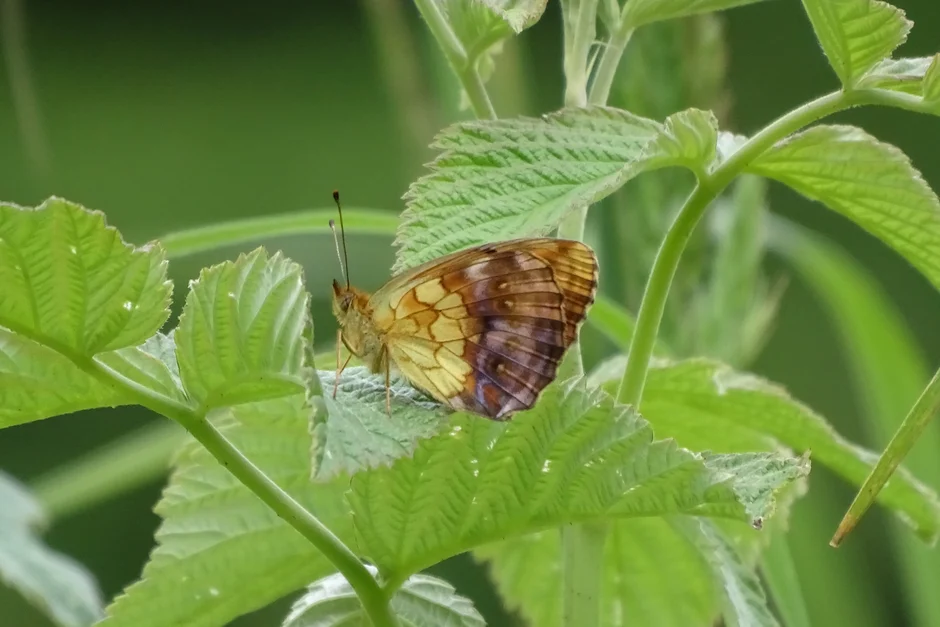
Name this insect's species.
Brenthis daphne
